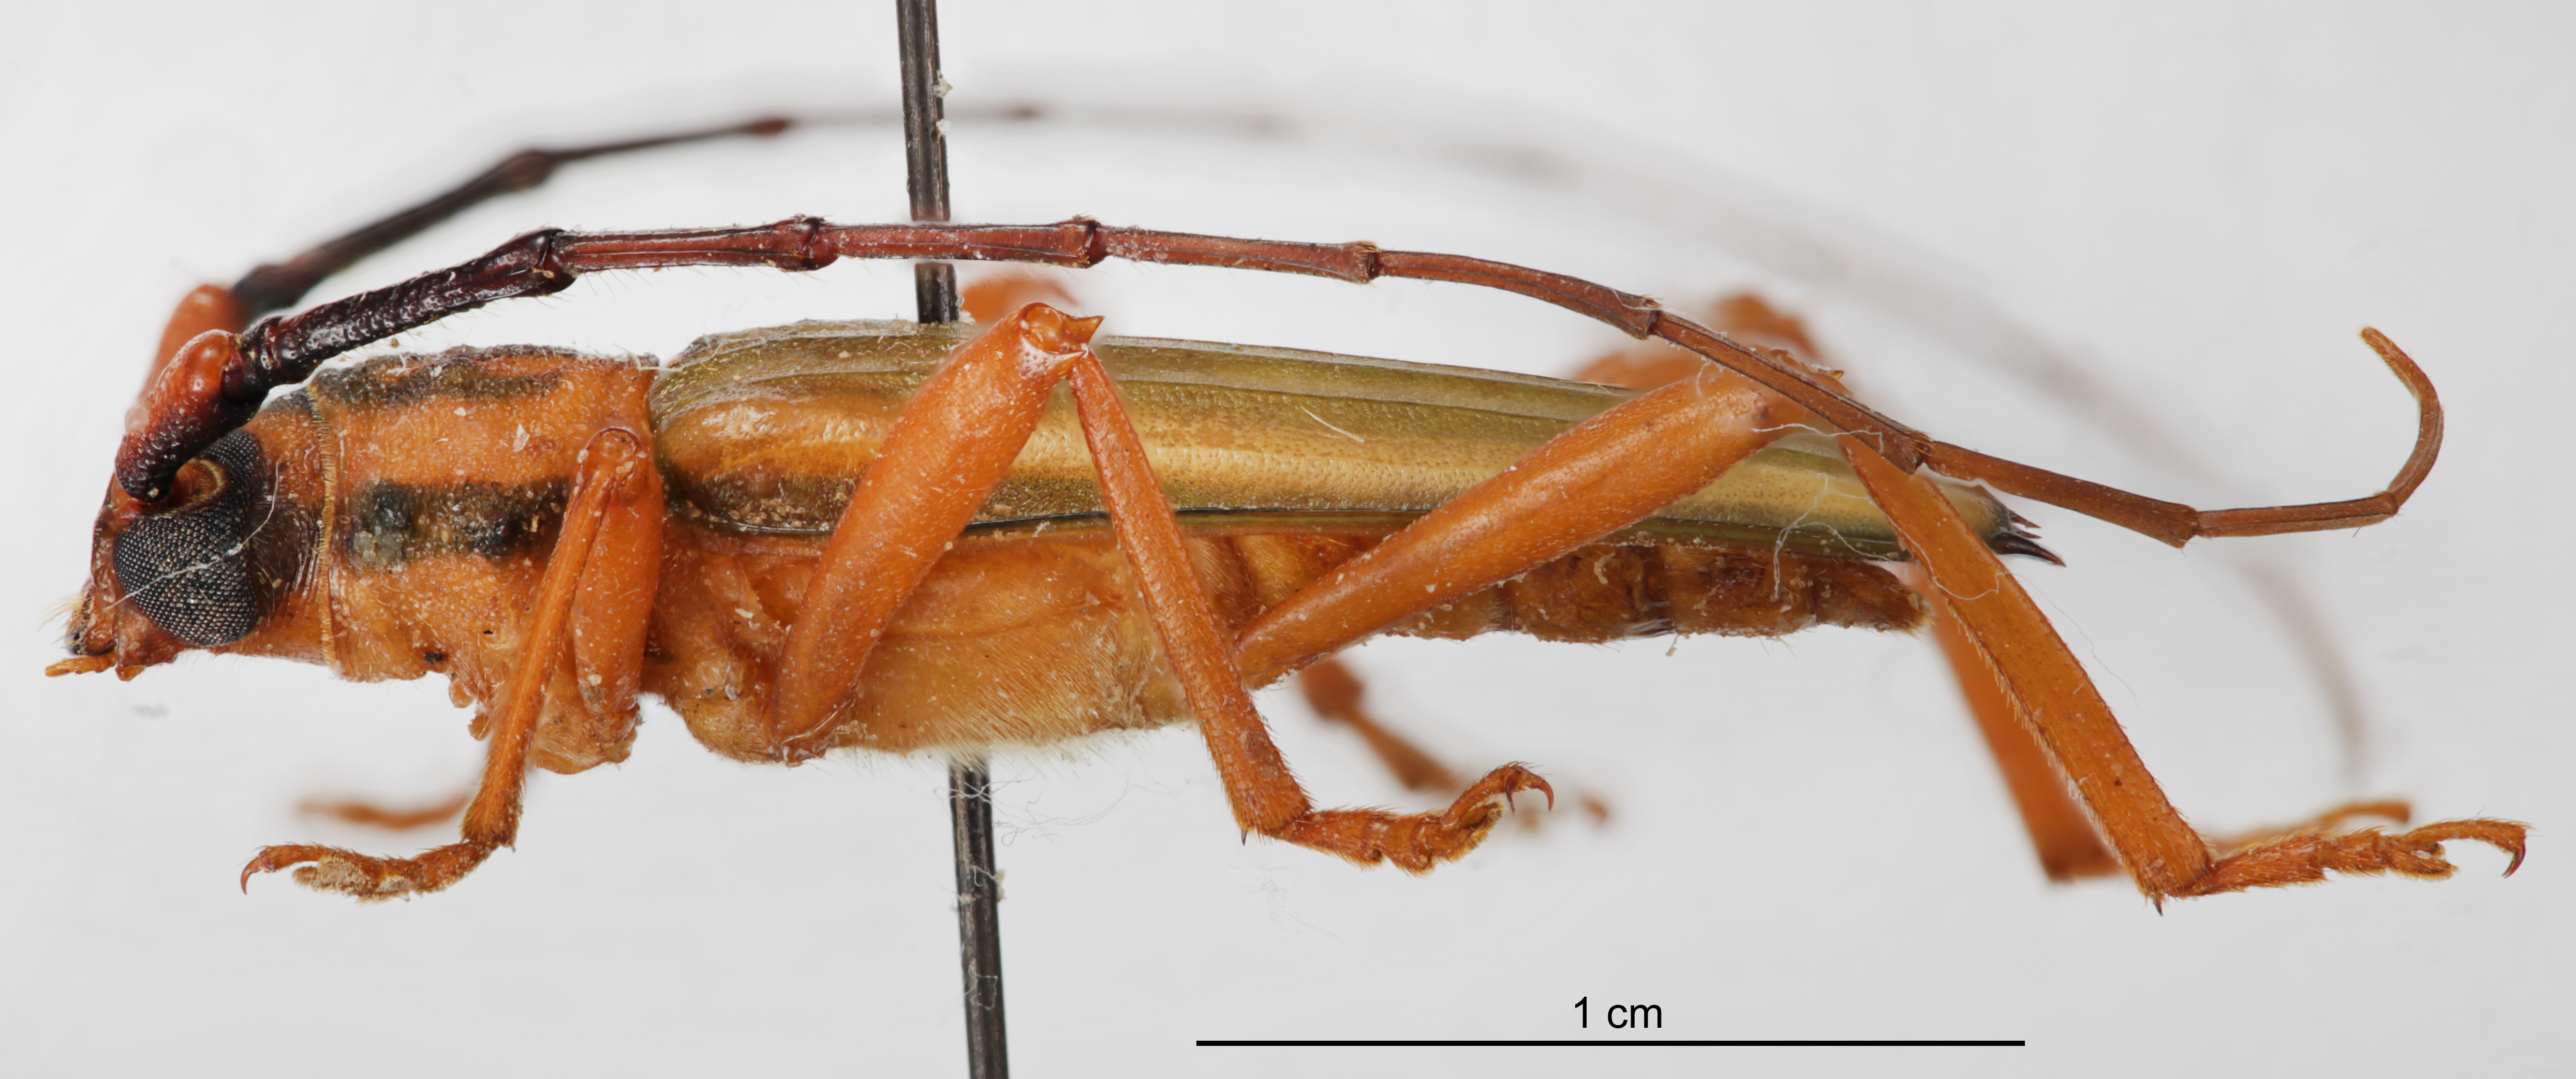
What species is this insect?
Chlorida festiva
